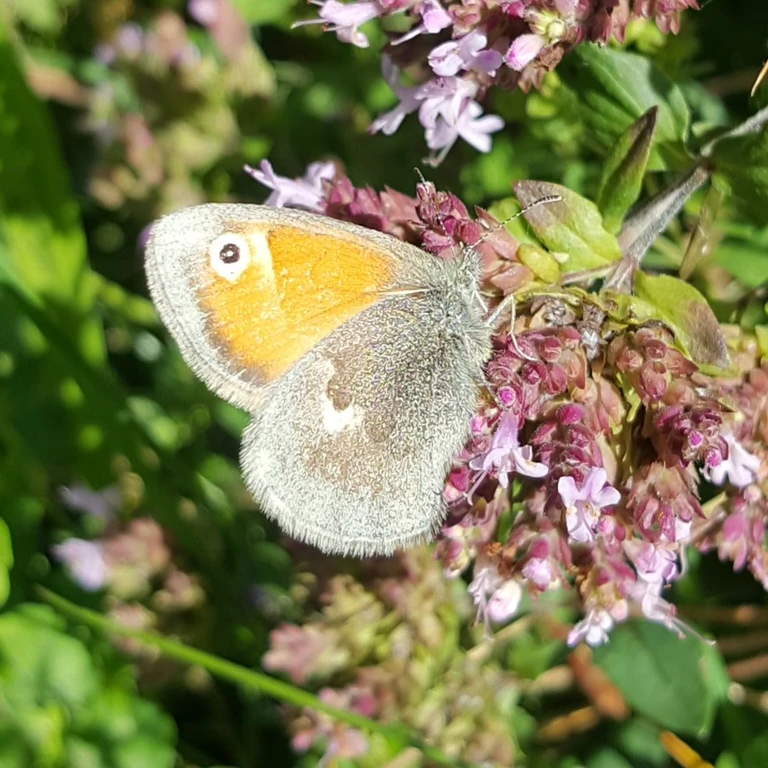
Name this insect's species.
Coenonympha pamphilus
